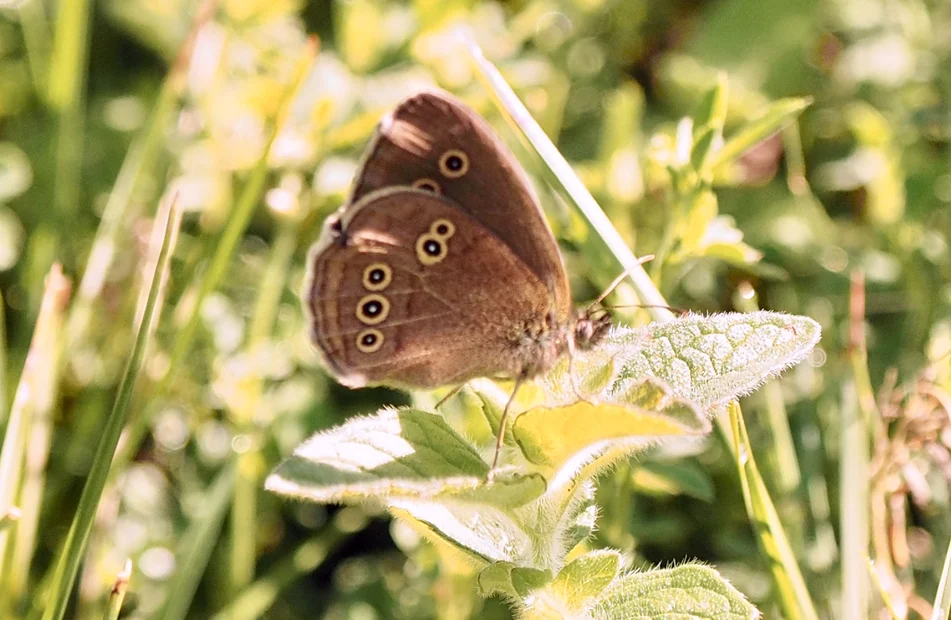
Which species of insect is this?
Aphantopus hyperantus
